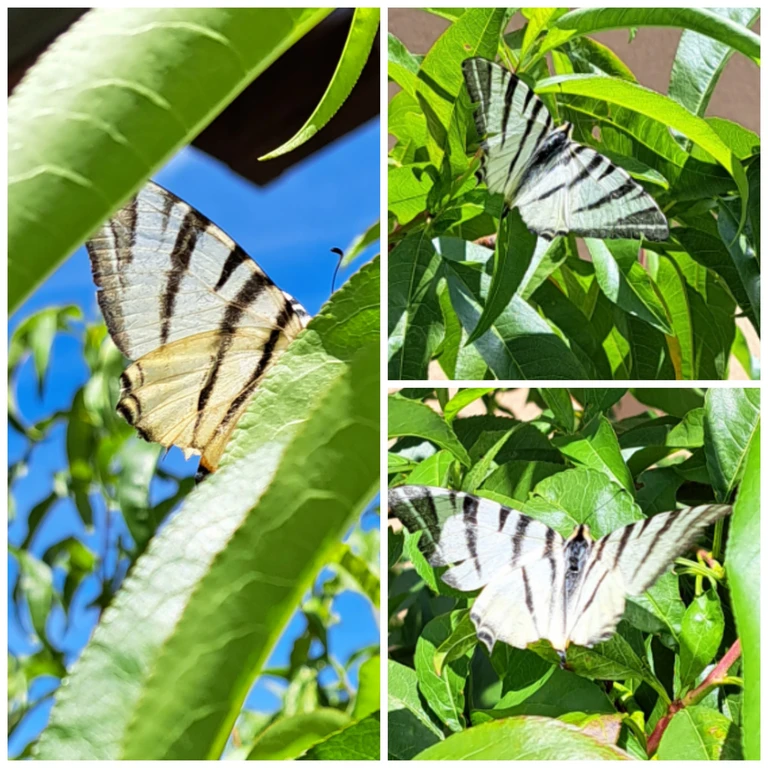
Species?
Iphiclides podalirius
